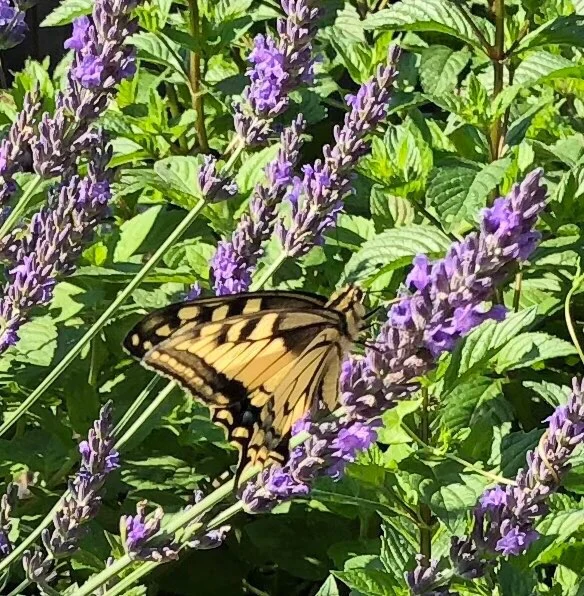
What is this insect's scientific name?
Papilio machaon
